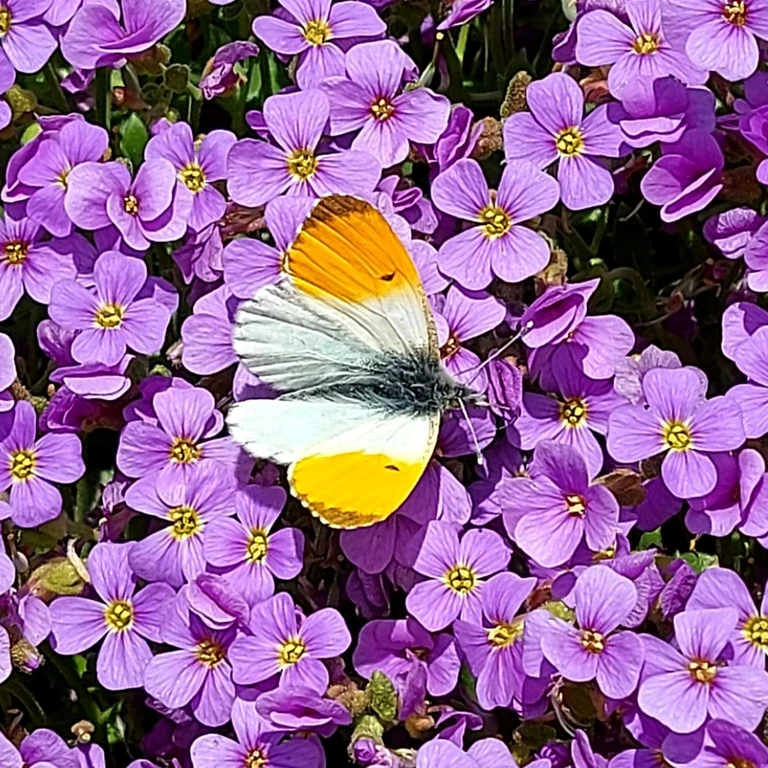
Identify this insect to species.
Anthocharis cardamines
